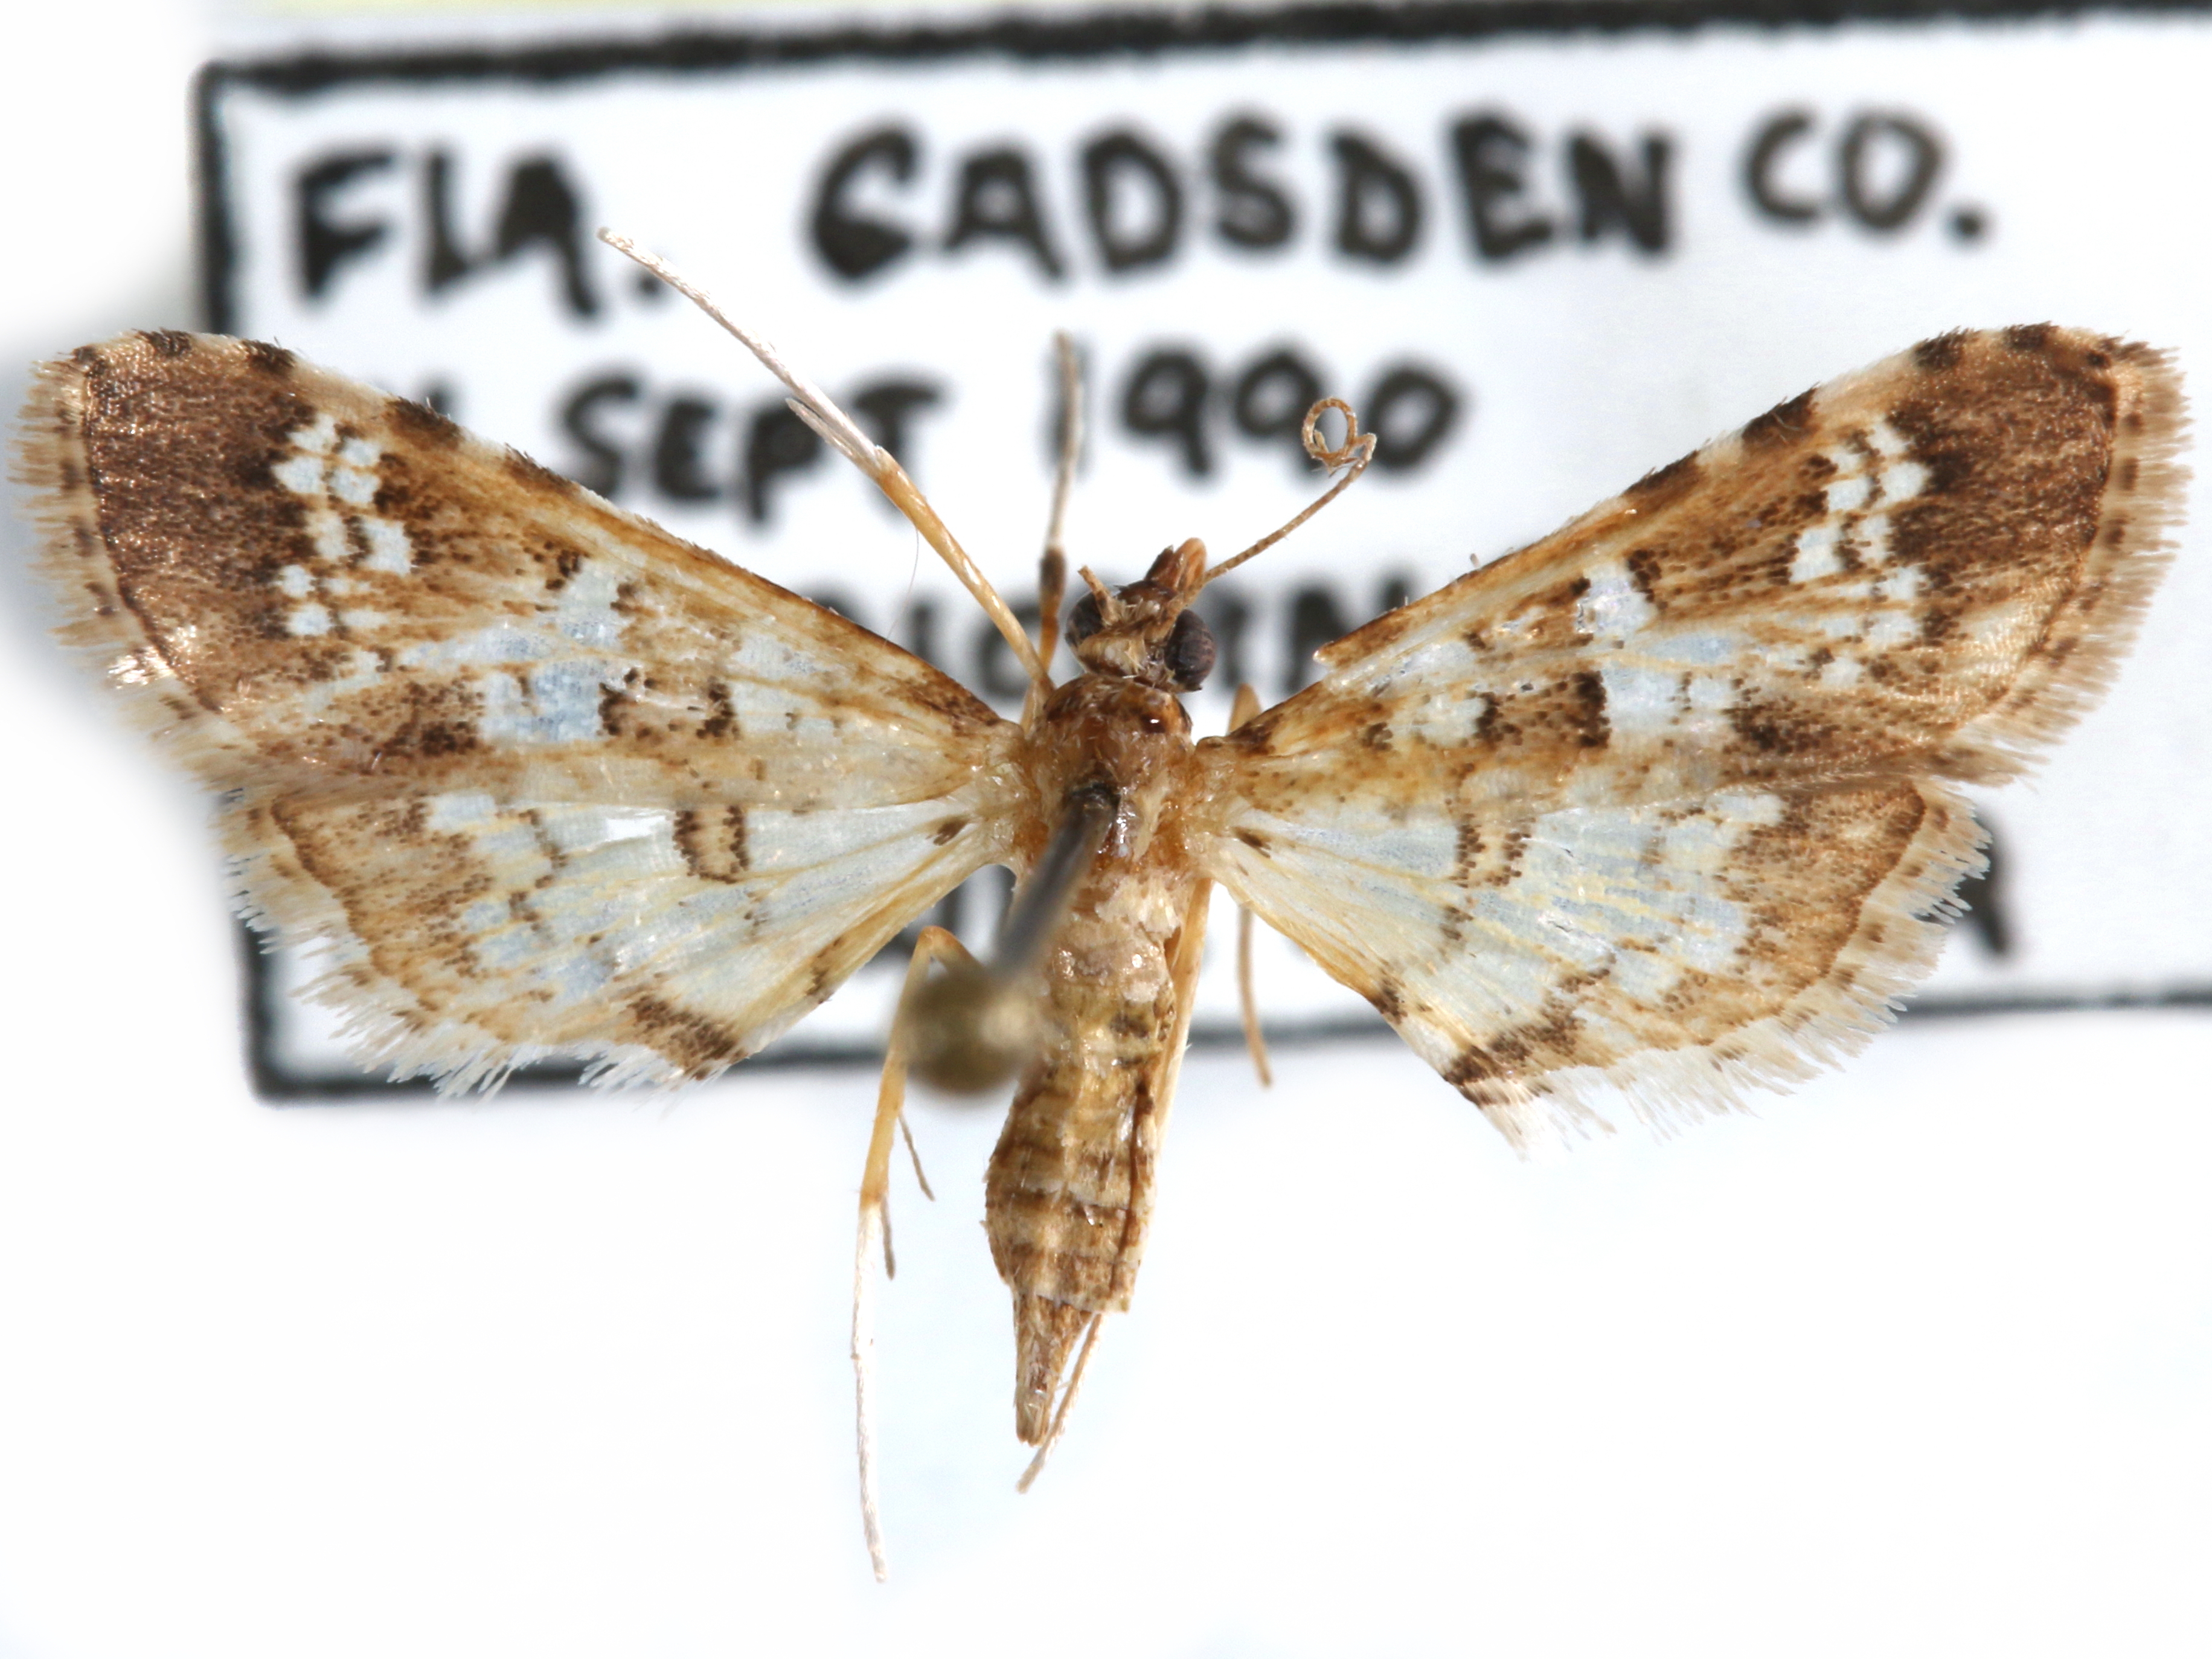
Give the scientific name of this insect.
Samea multiplicalis
